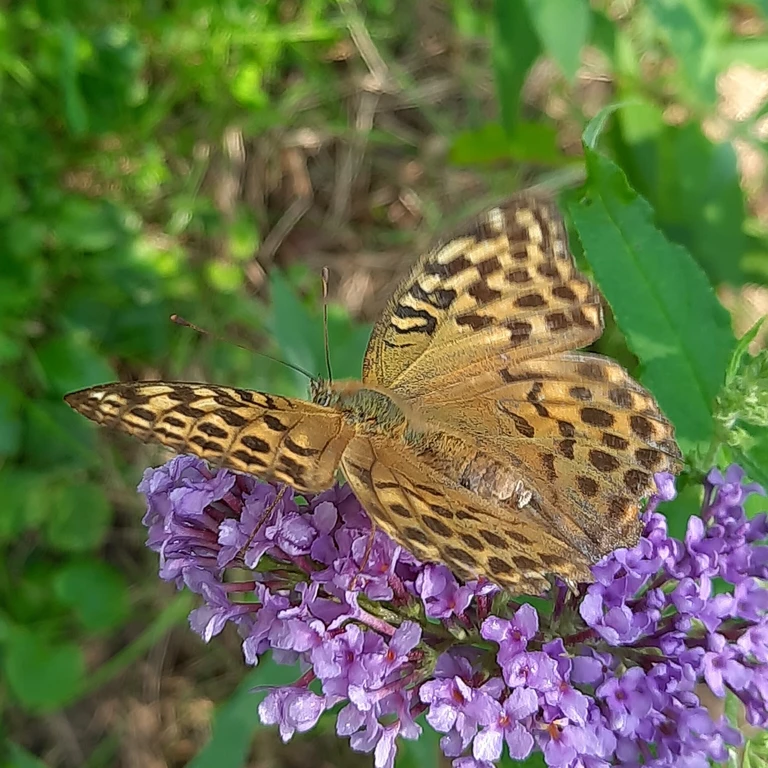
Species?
Argynnis paphia
